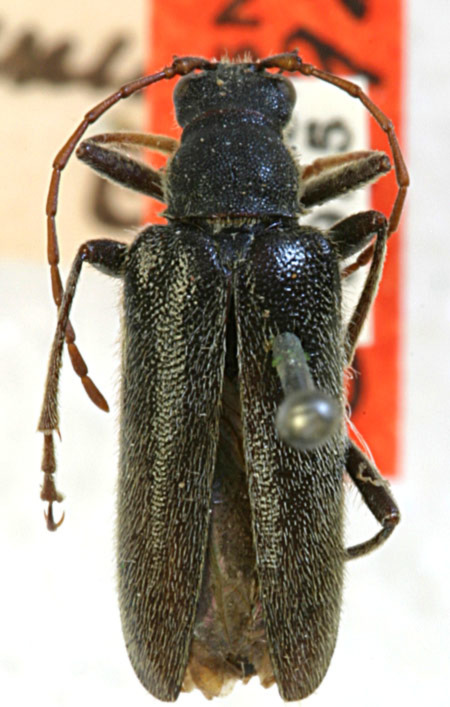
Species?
Cortodera subpilosa (also Leptacmaeops intermedia)
